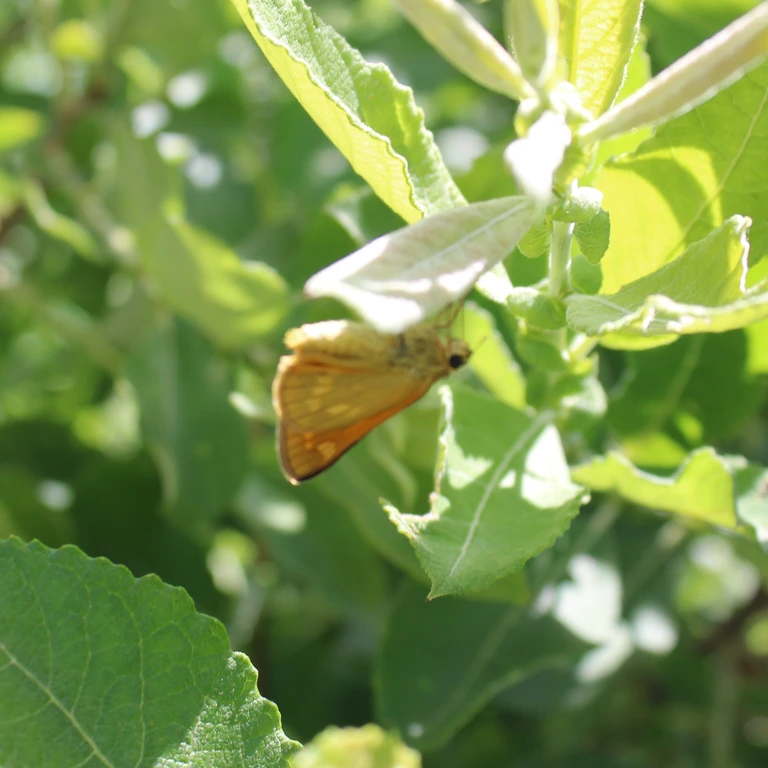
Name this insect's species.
Ochlodes sylvanus (also Ochlodes venata)
